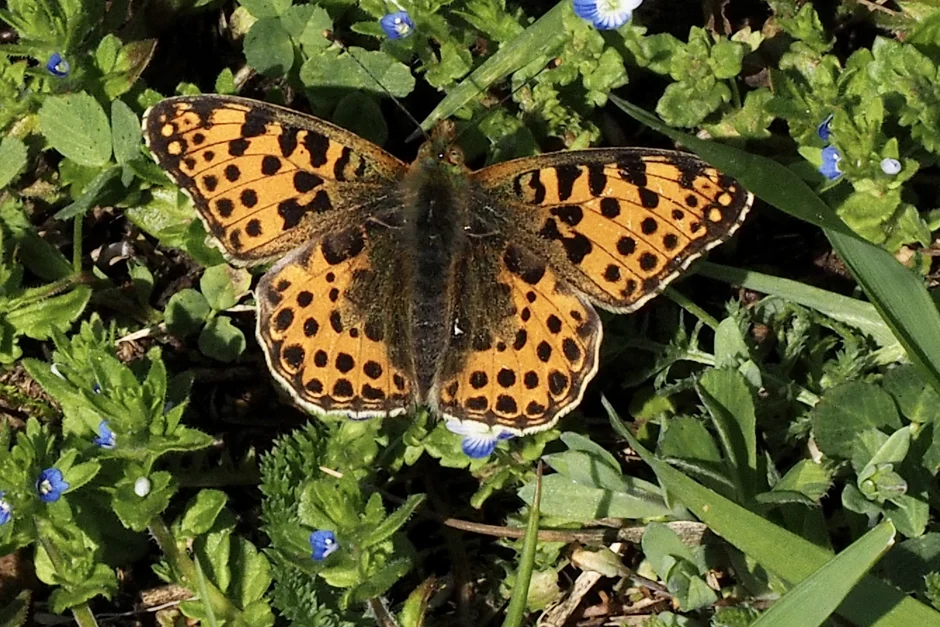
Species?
Issoria lathonia
